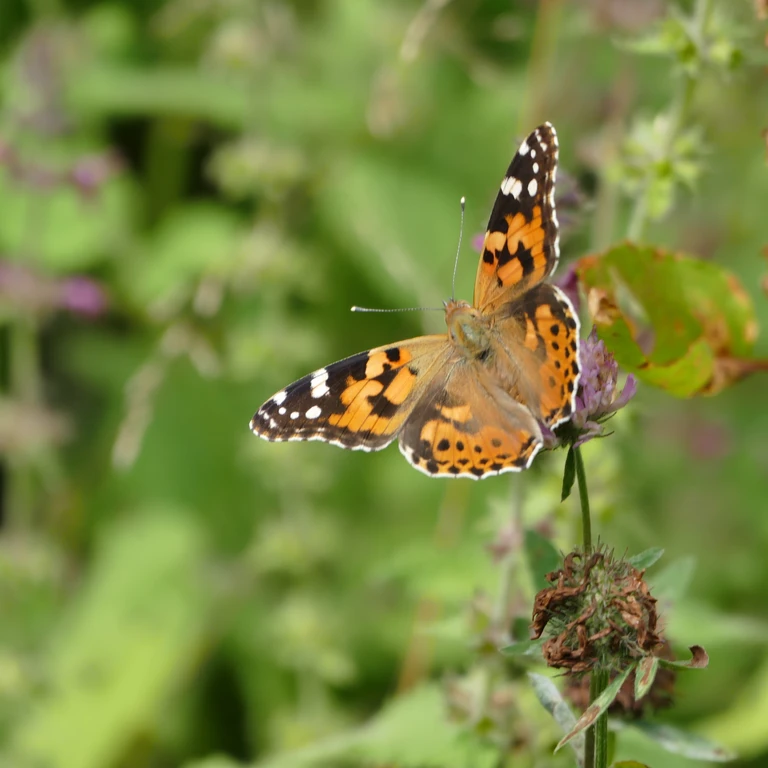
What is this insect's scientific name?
Vanessa cardui
